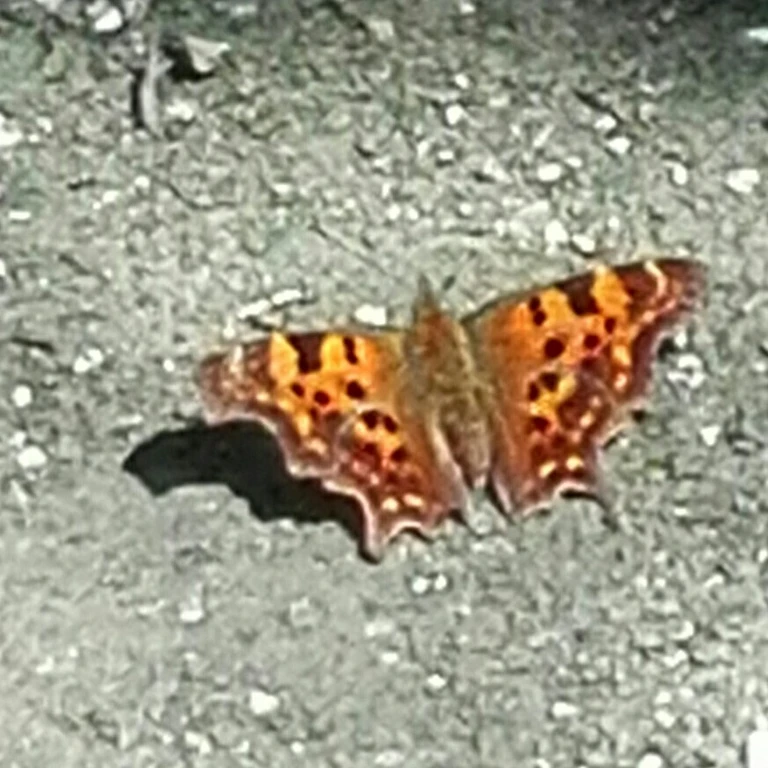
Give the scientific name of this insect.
Polygonia c-album
